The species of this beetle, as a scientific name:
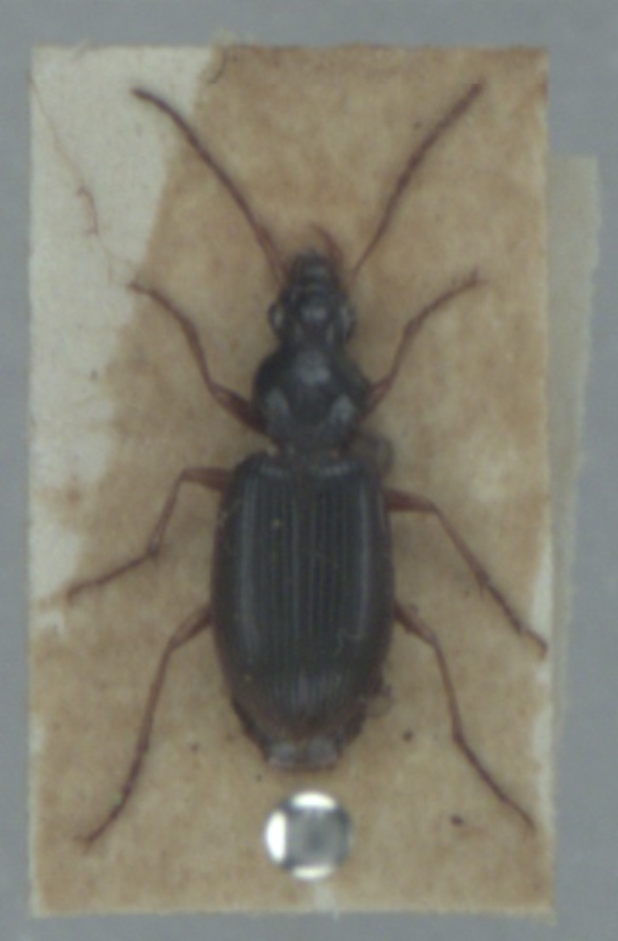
Paranchus albipes
